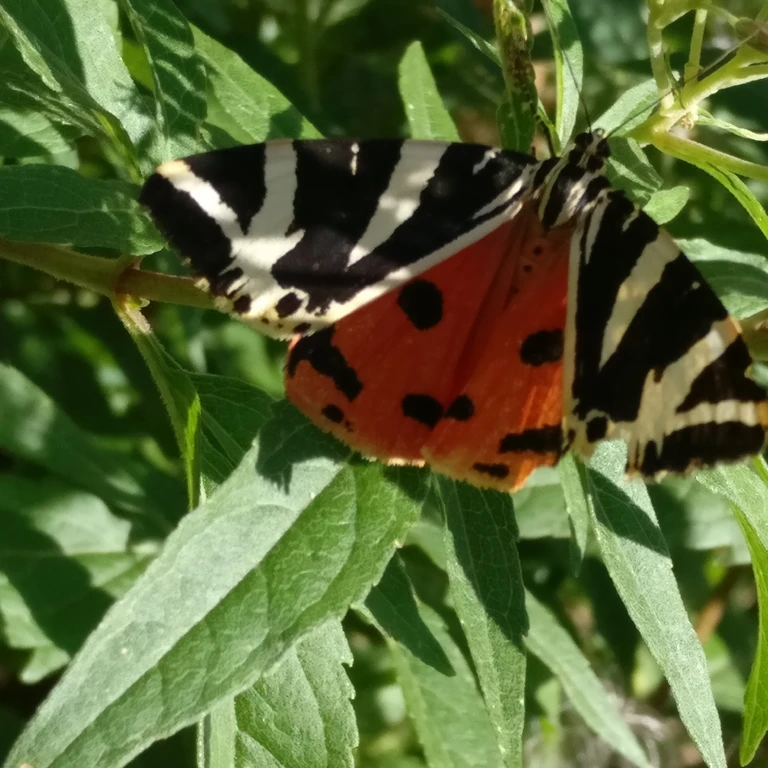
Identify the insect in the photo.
Euplagia quadripunctaria
